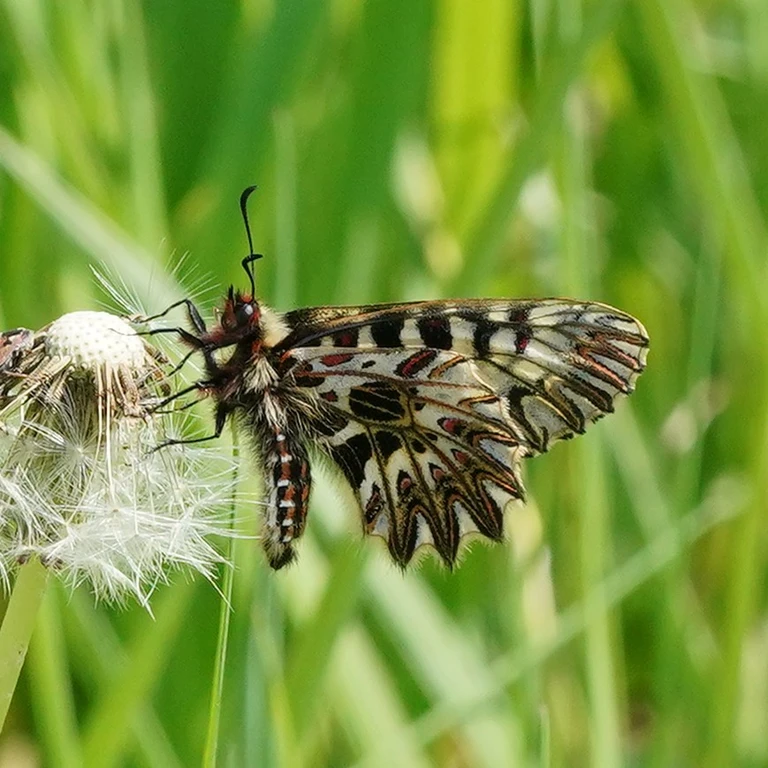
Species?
Zerynthia polyxena
